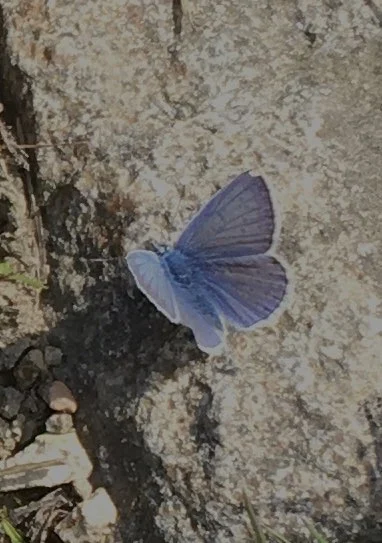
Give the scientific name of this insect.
Polyommatus icarus
